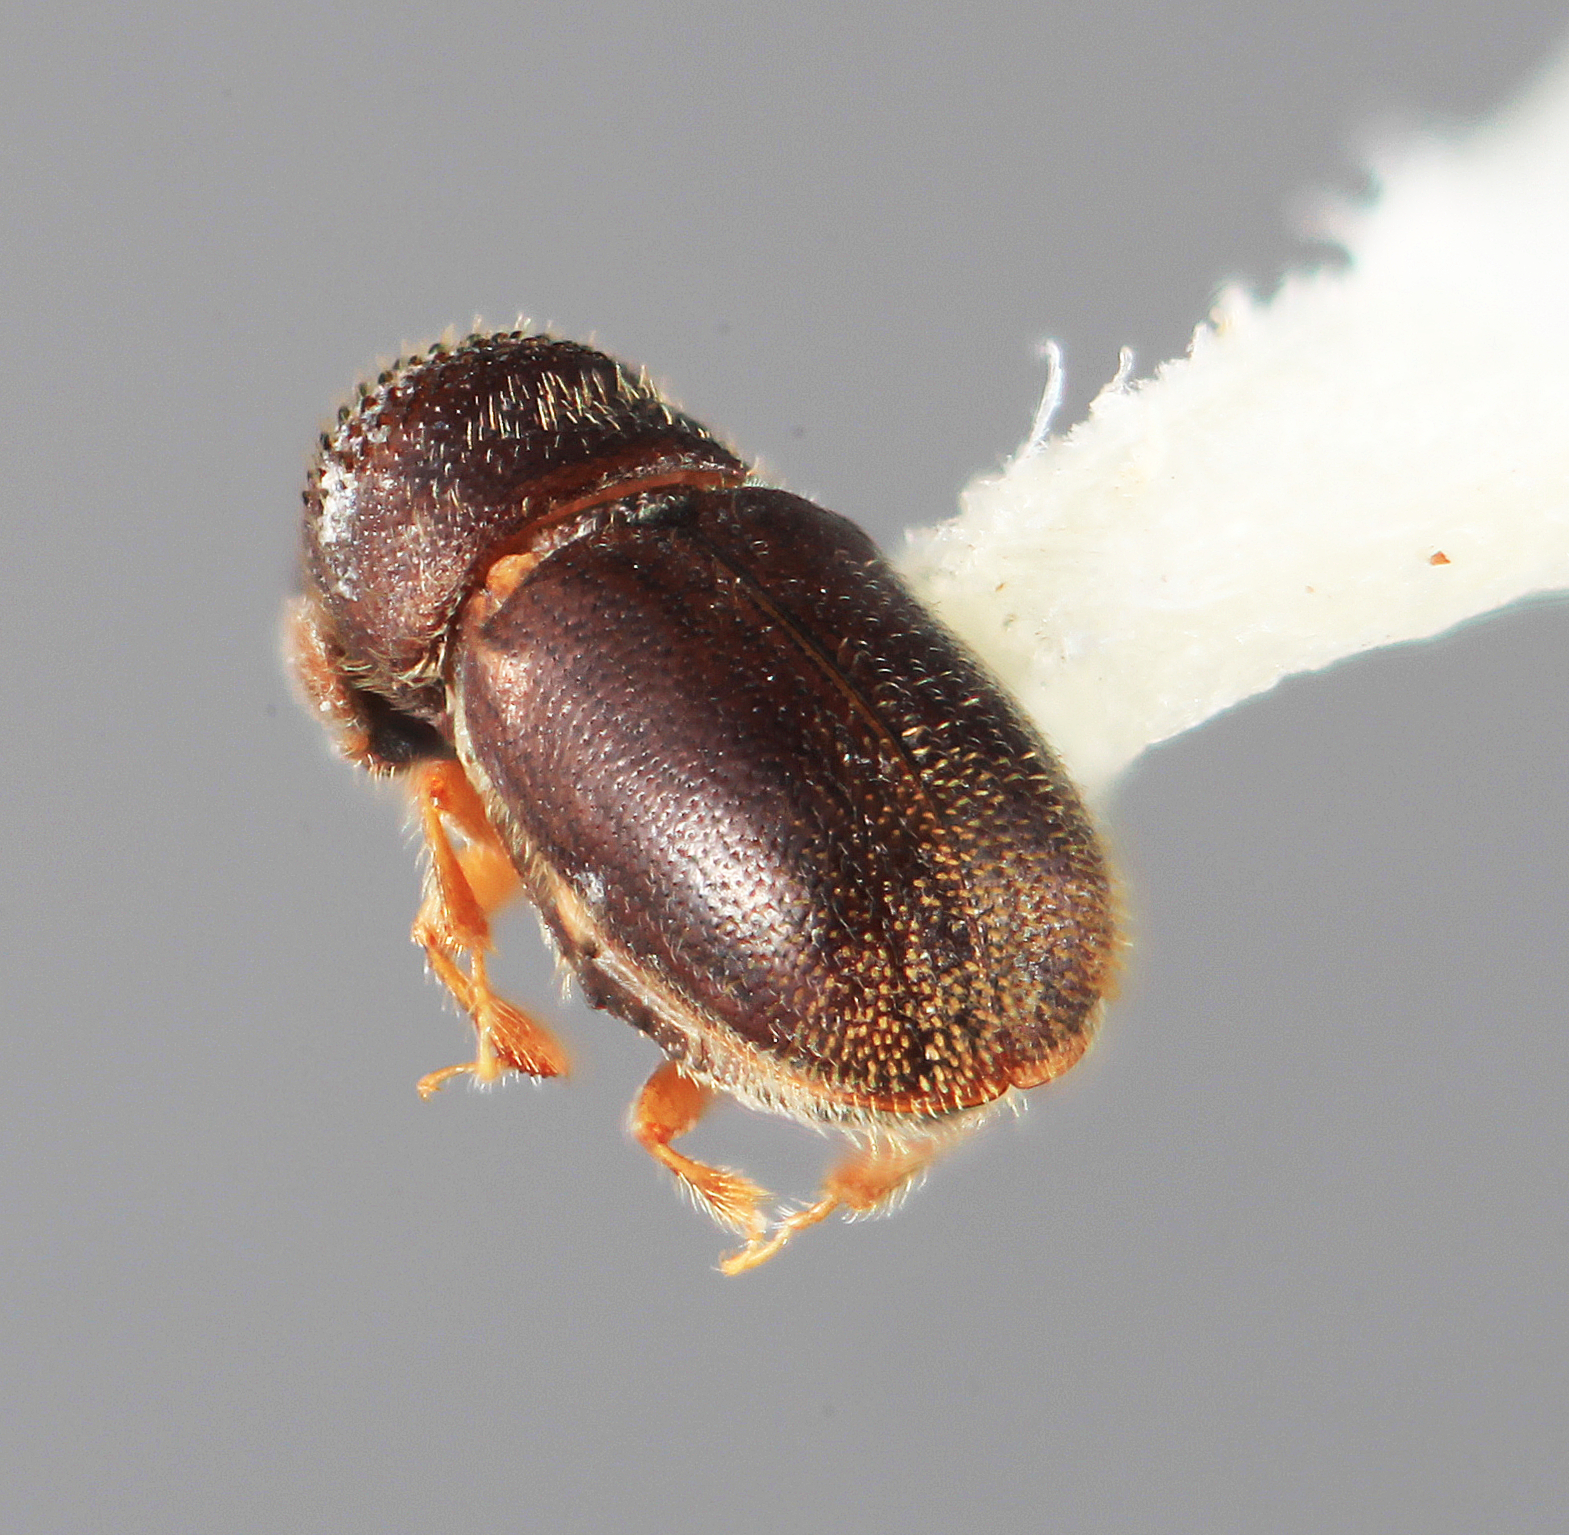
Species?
Stegomerus mirandus
